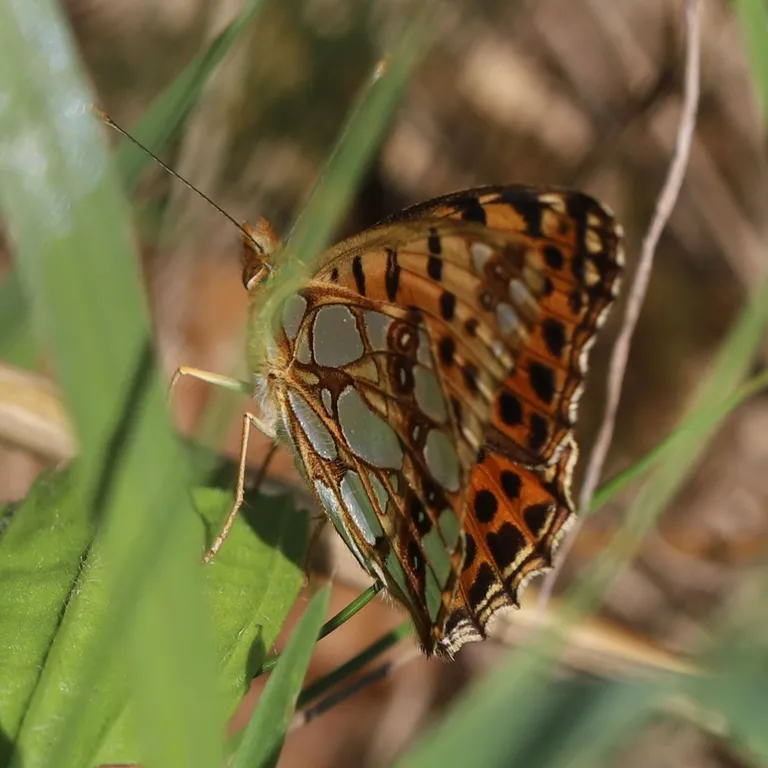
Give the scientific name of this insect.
Issoria lathonia
